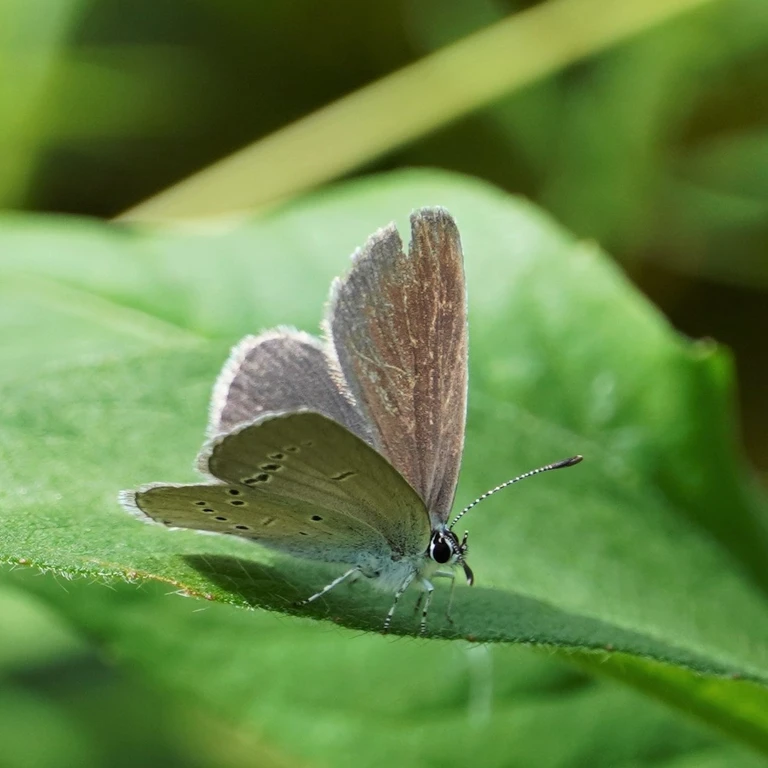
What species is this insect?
Cupido minimus
